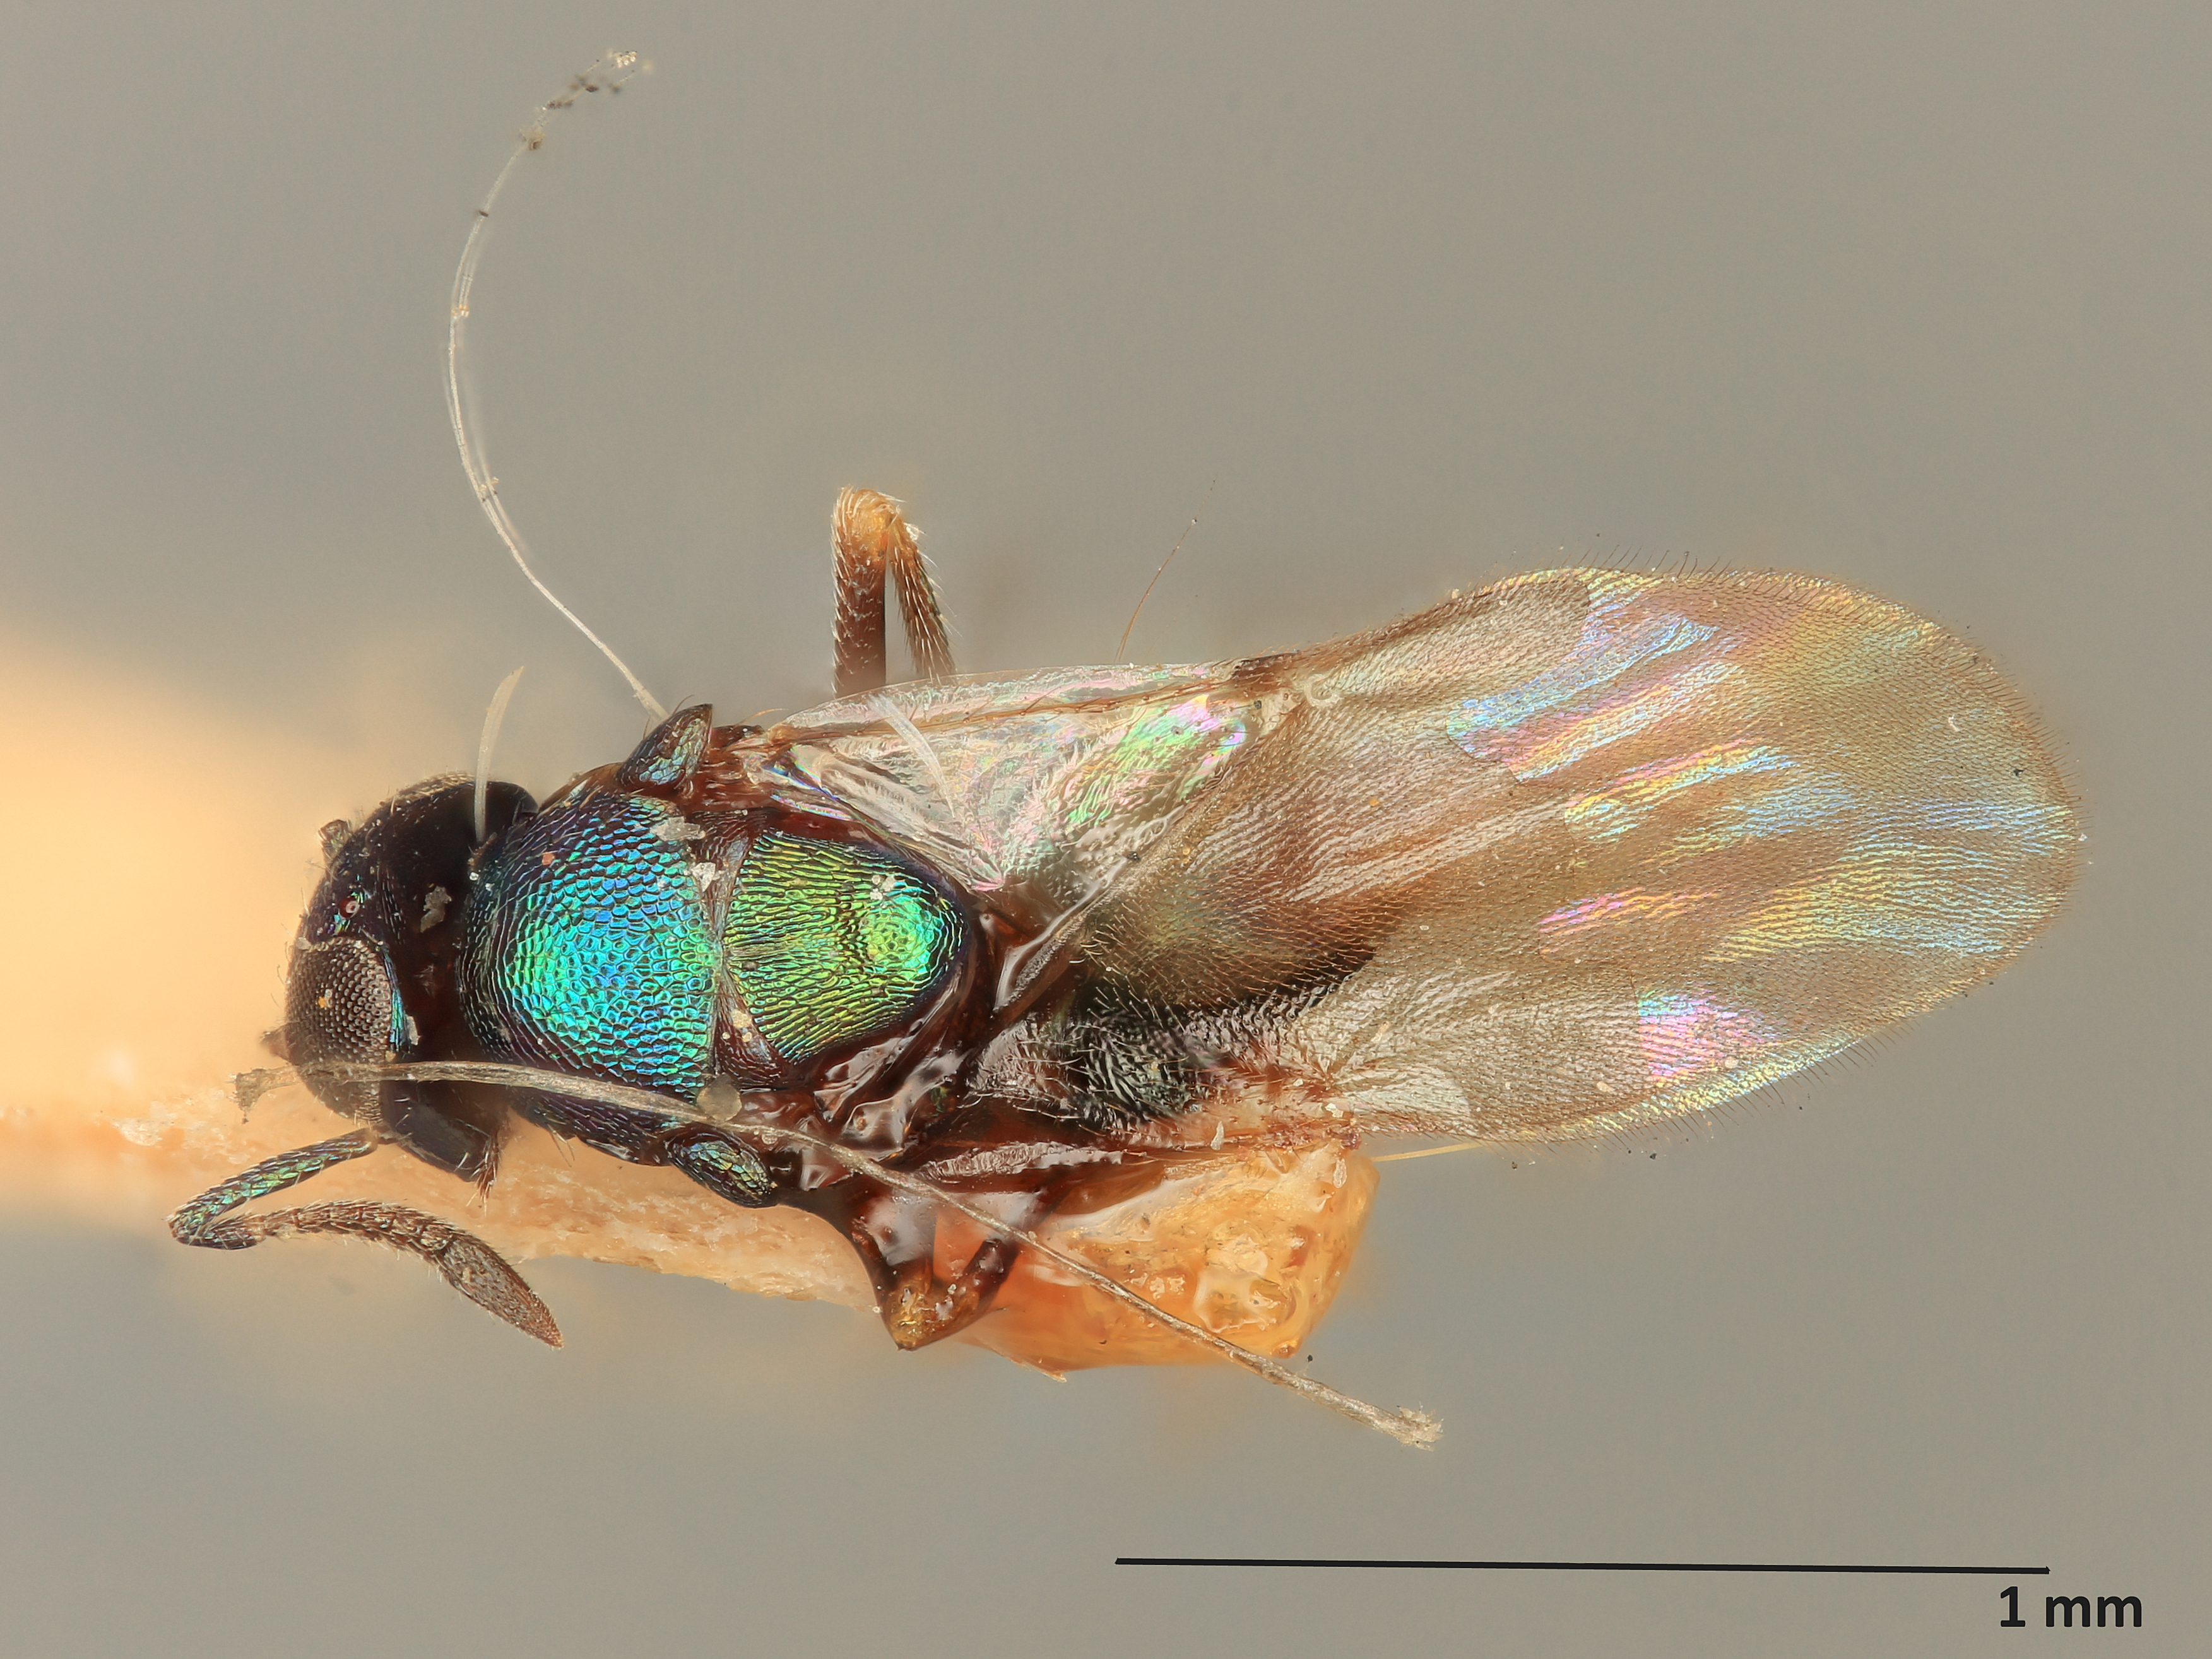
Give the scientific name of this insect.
Berecyntus bakeri
